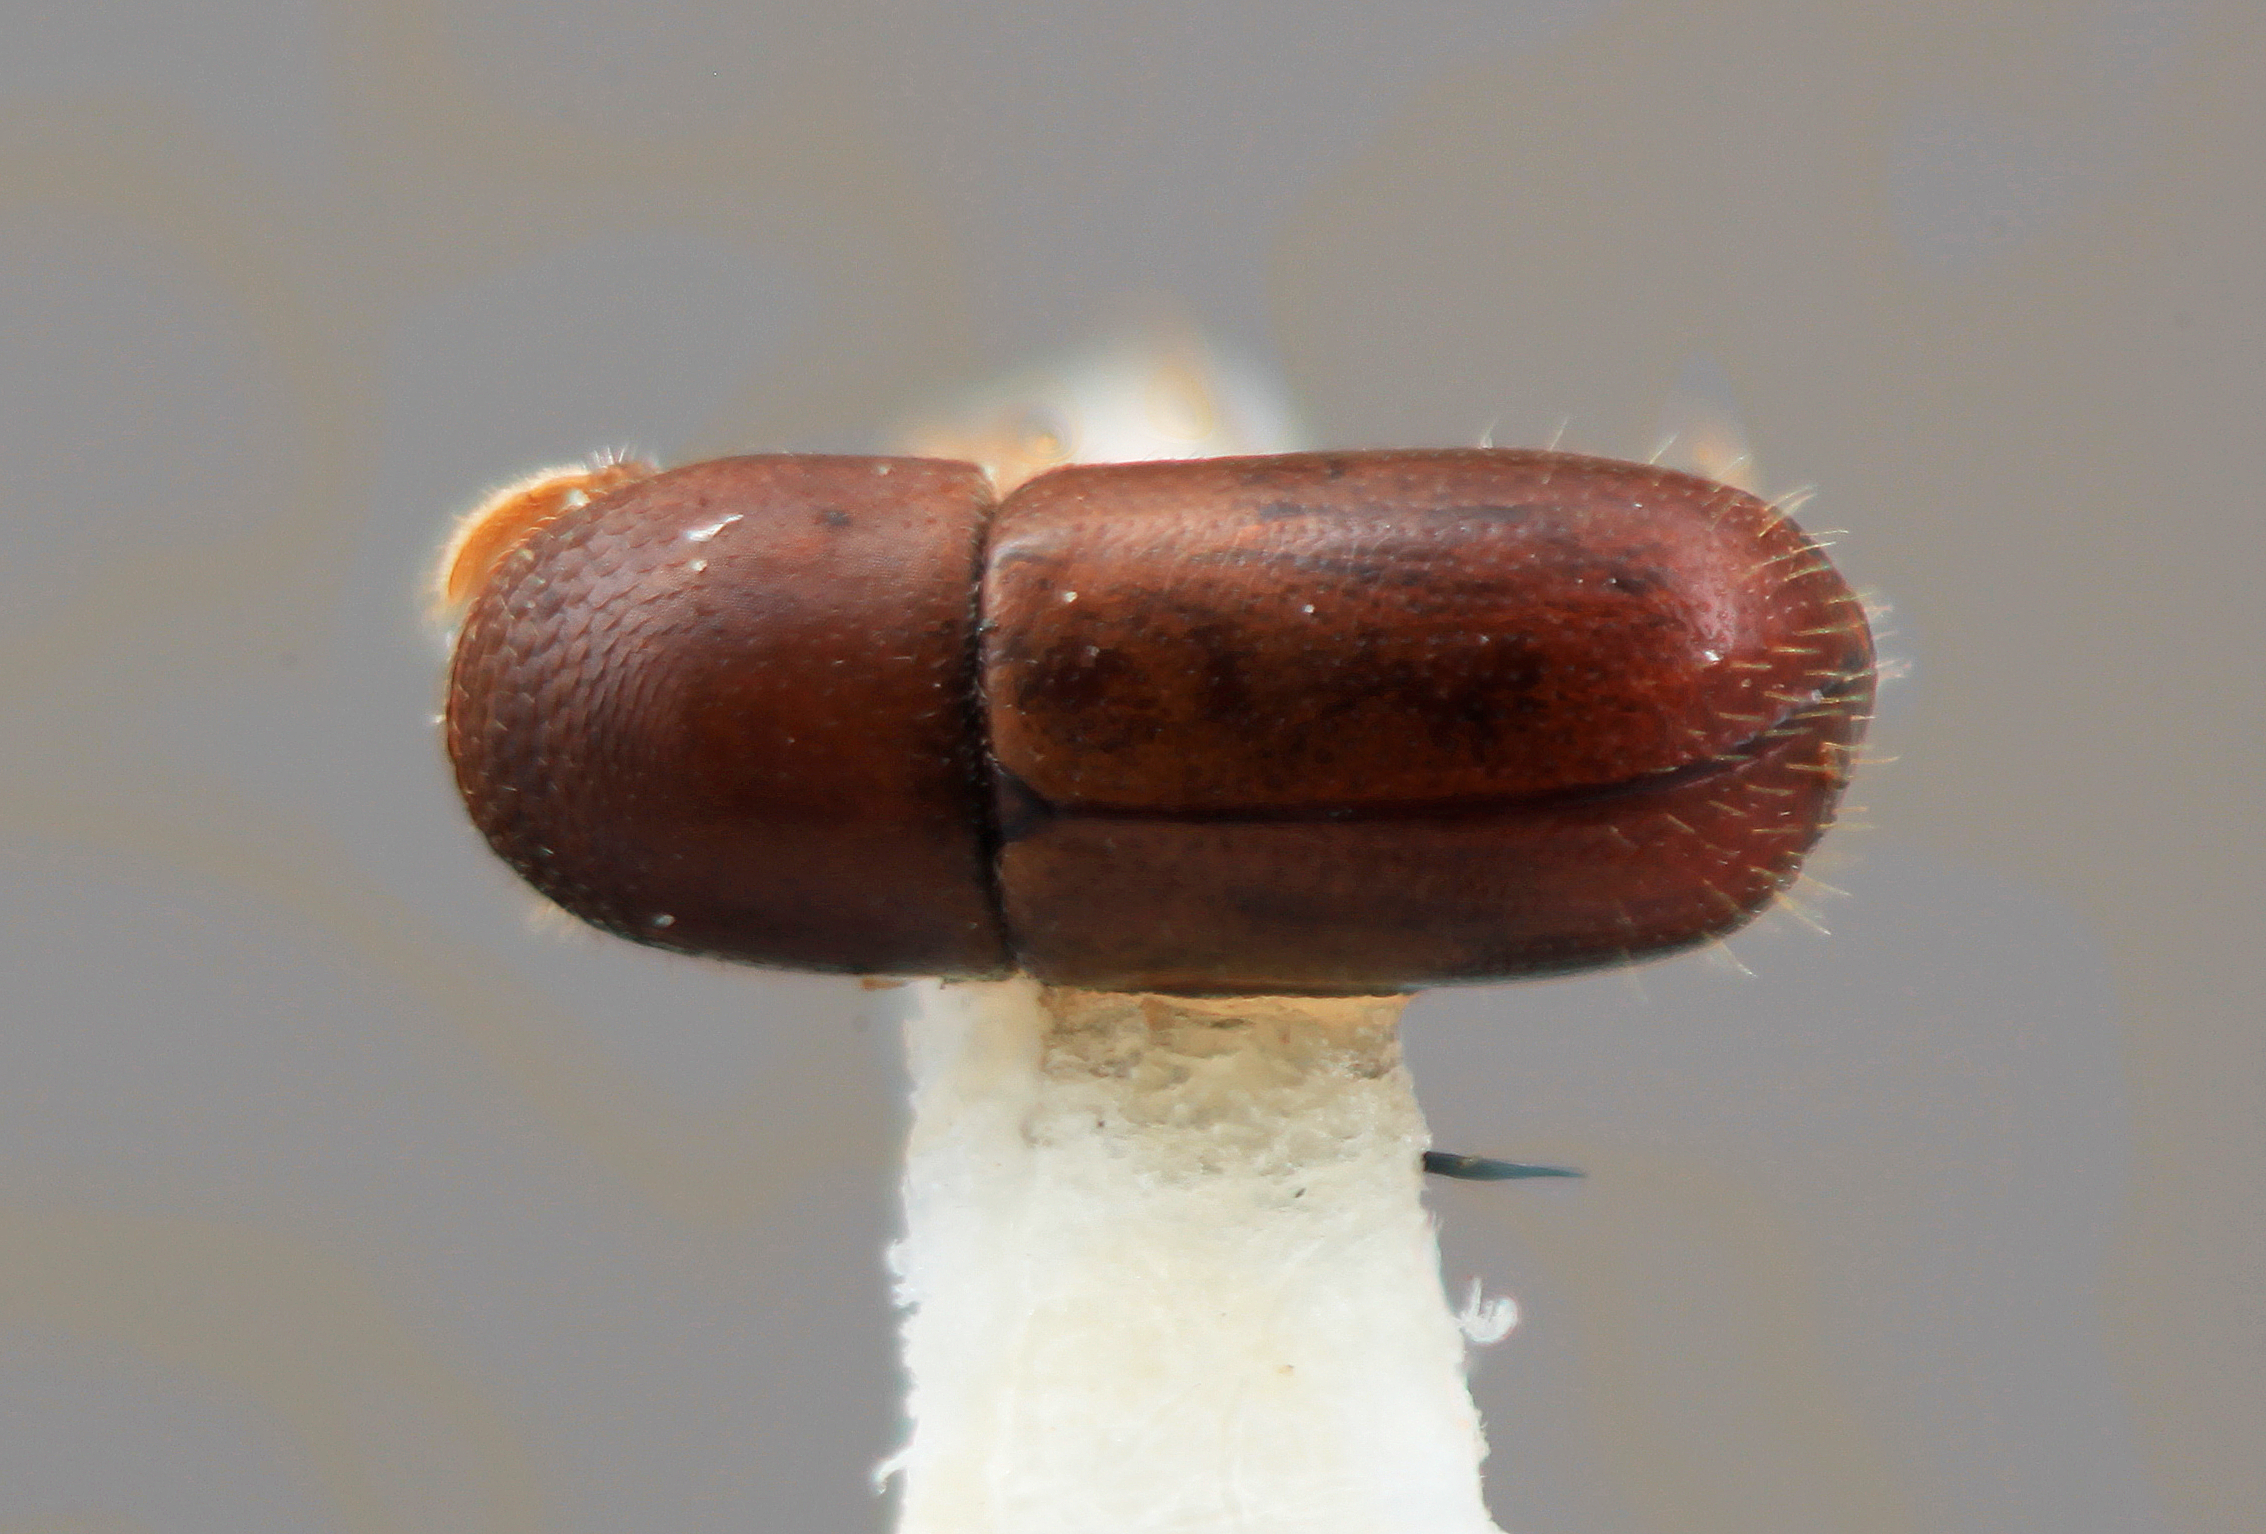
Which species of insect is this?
Corthylus vochysiae
